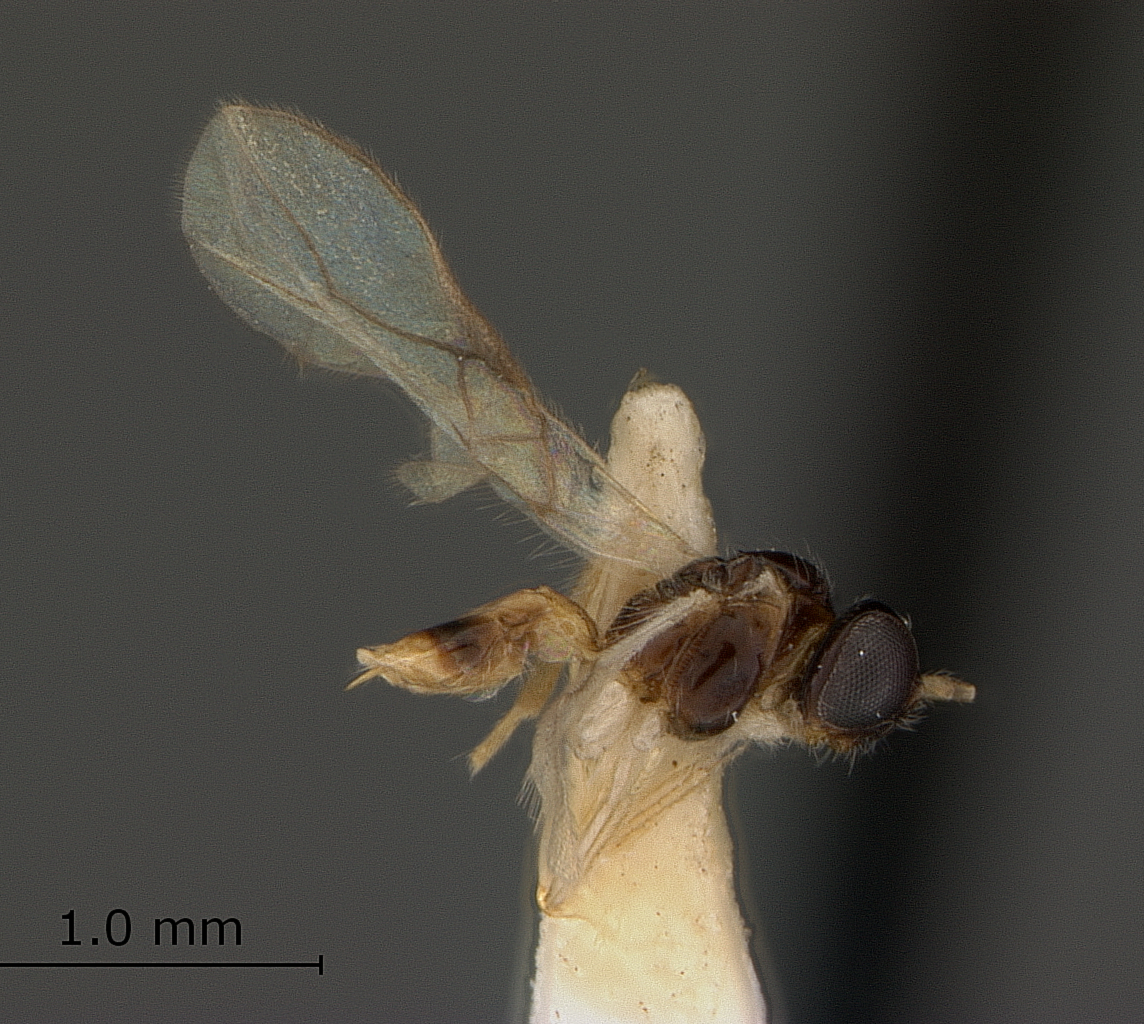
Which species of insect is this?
Neopius bennetti
